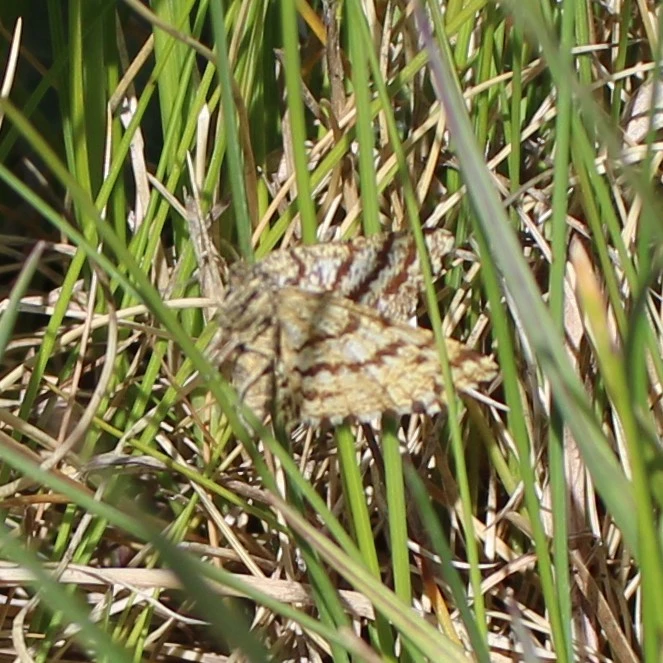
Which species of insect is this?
Ematurga atomaria
